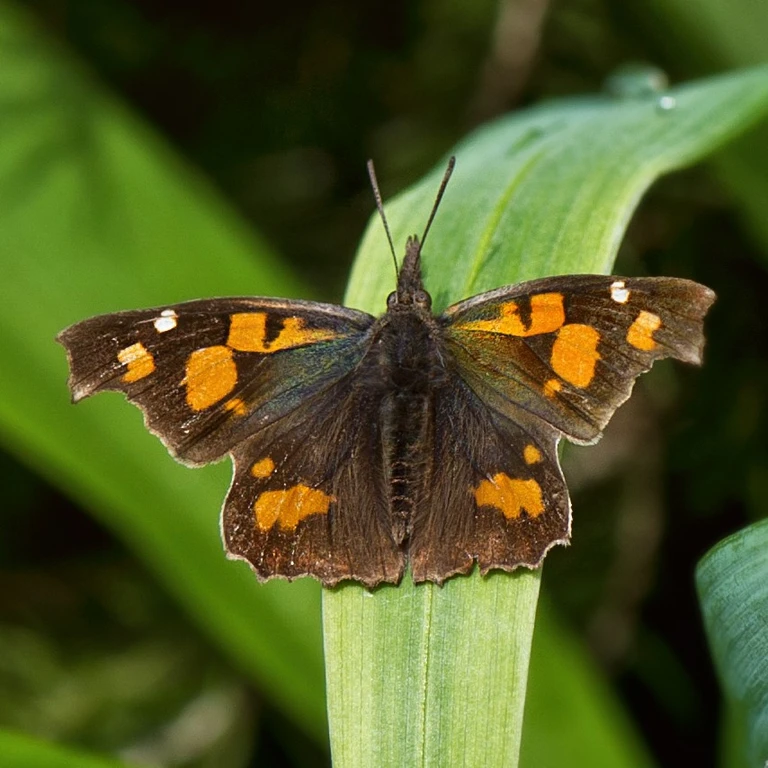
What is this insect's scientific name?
Libythea celtis
